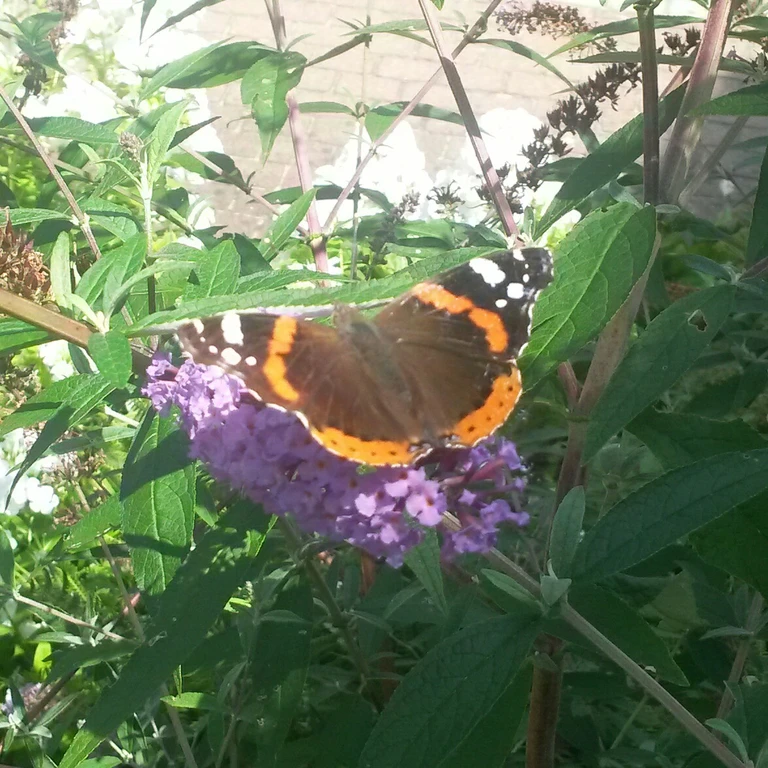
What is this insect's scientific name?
Vanessa atalanta
